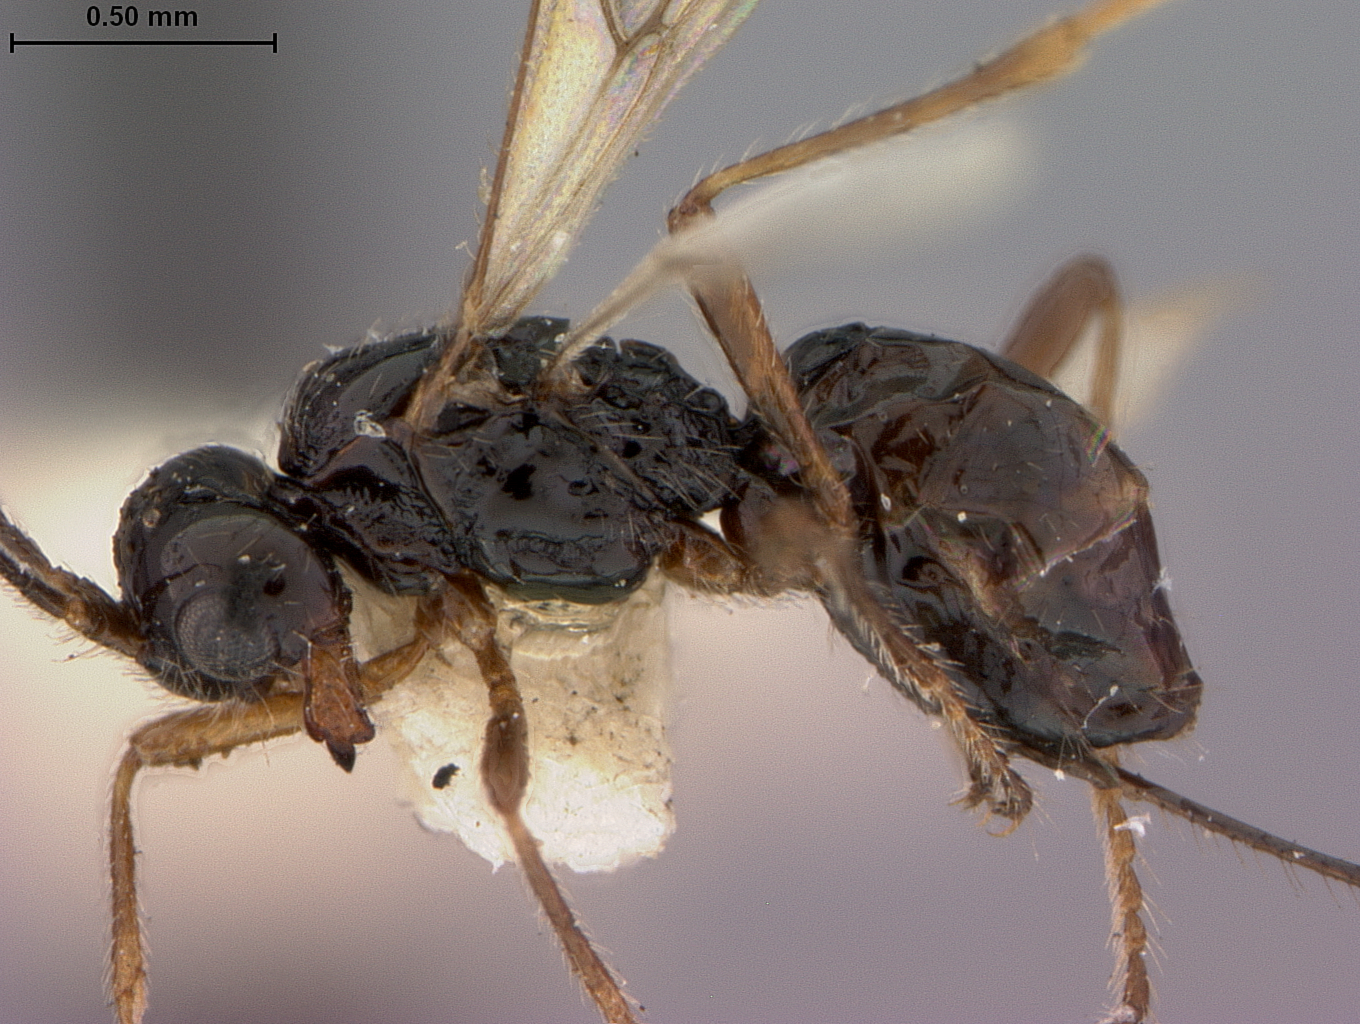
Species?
Phaenocarpa brachyptera
